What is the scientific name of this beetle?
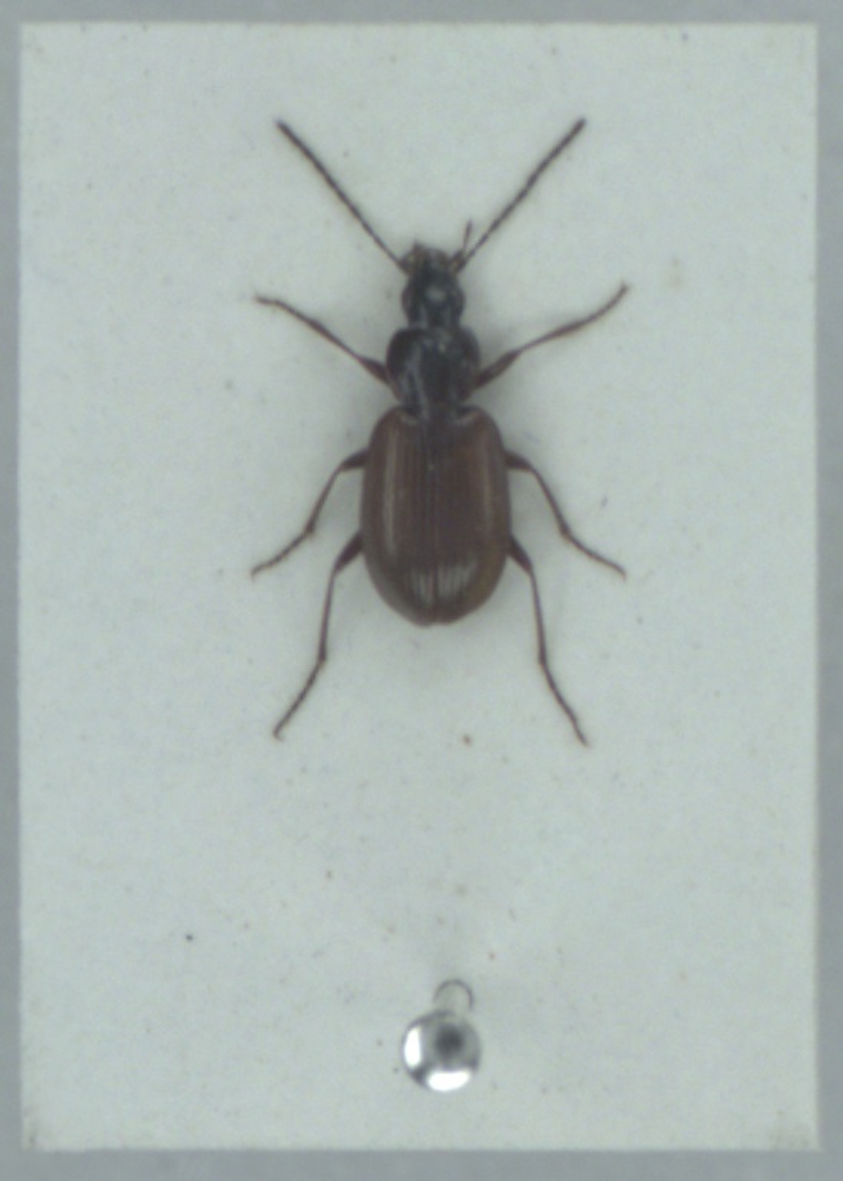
Agonum fuliginosum
